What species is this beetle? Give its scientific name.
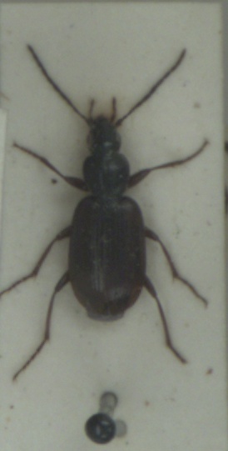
Agonum thoreyi
